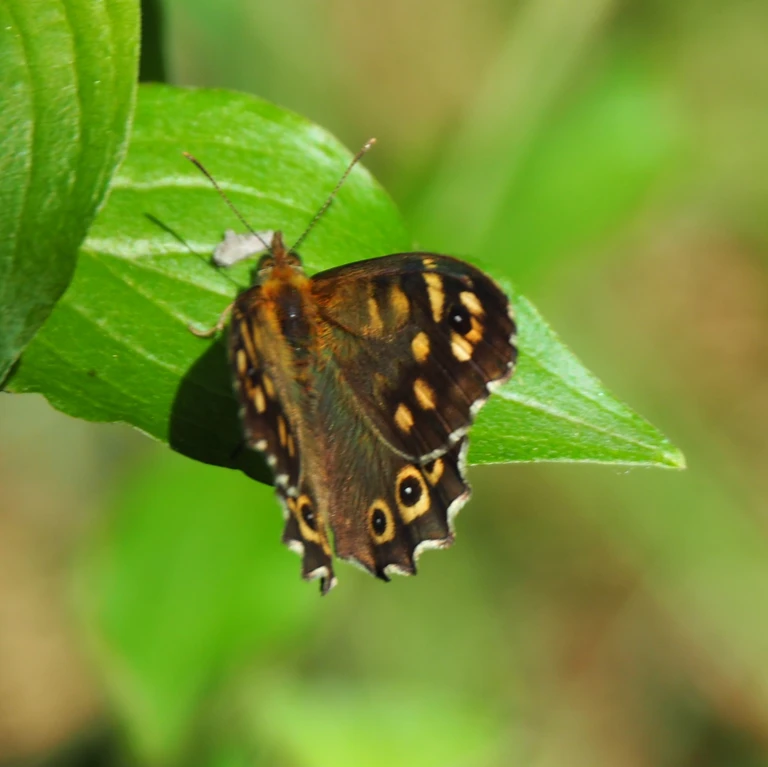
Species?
Pararge aegeria
